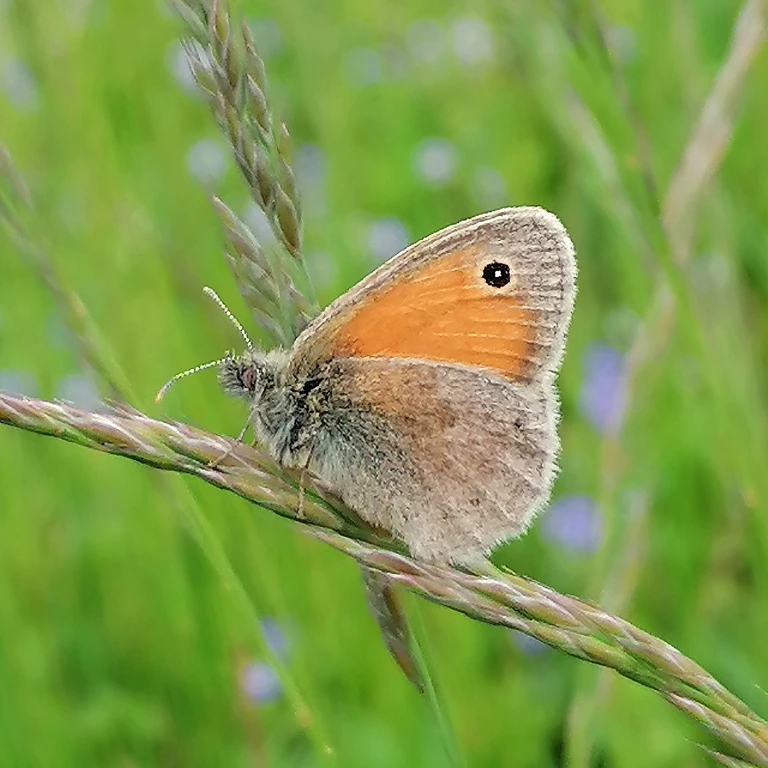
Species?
Coenonympha pamphilus
